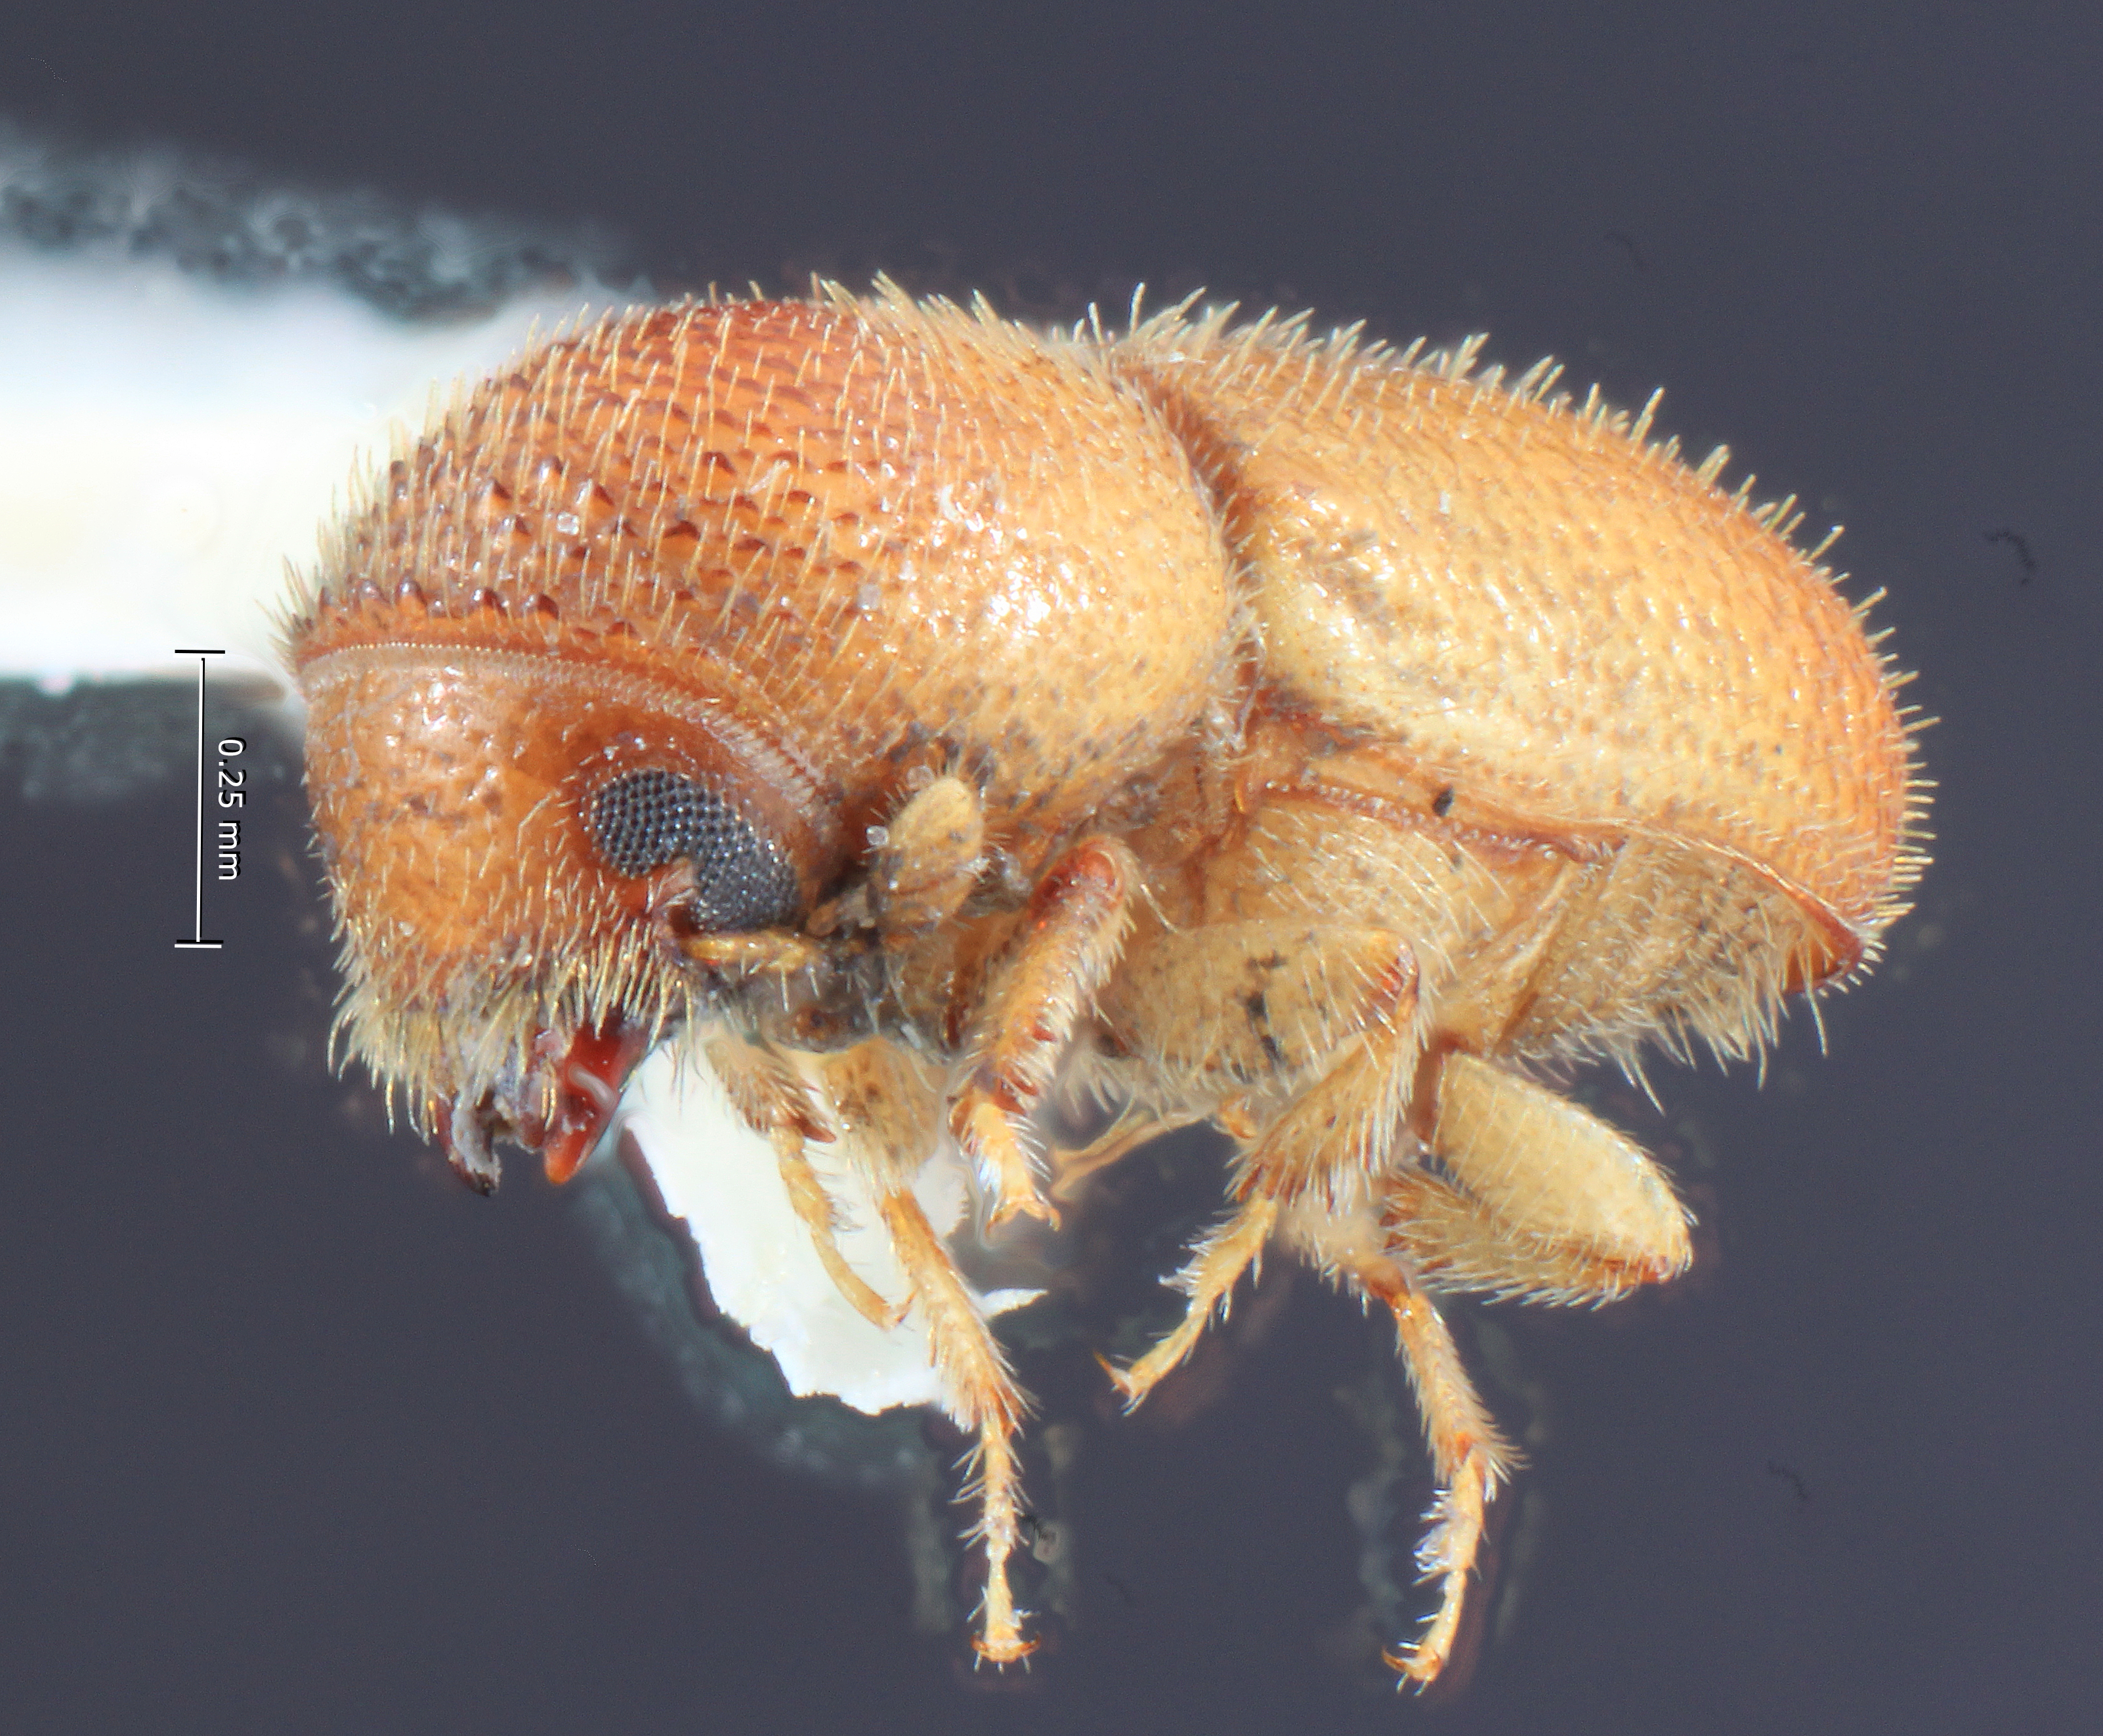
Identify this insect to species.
Dendroterus resolutus
